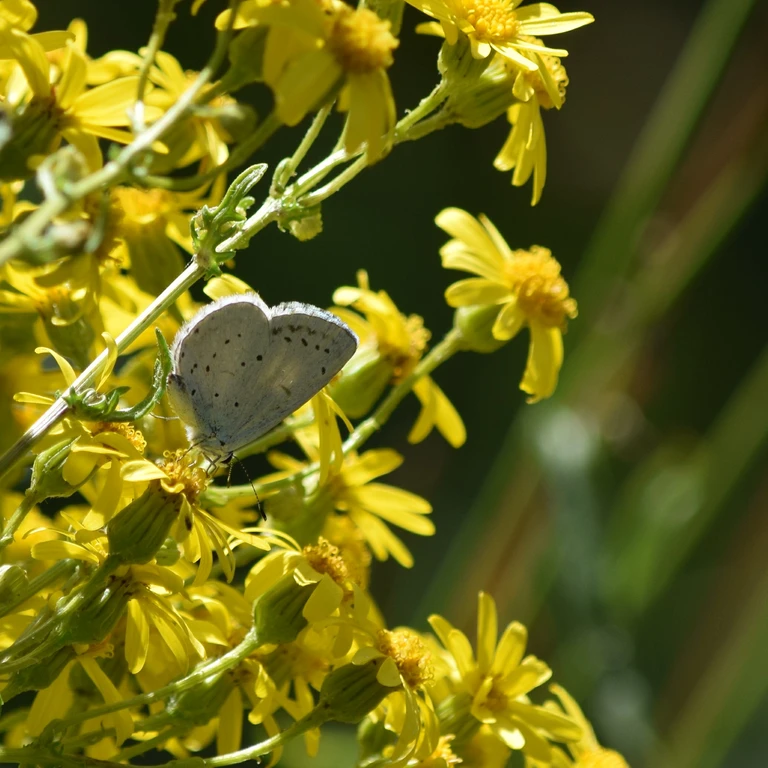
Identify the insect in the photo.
Celastrina argiolus
